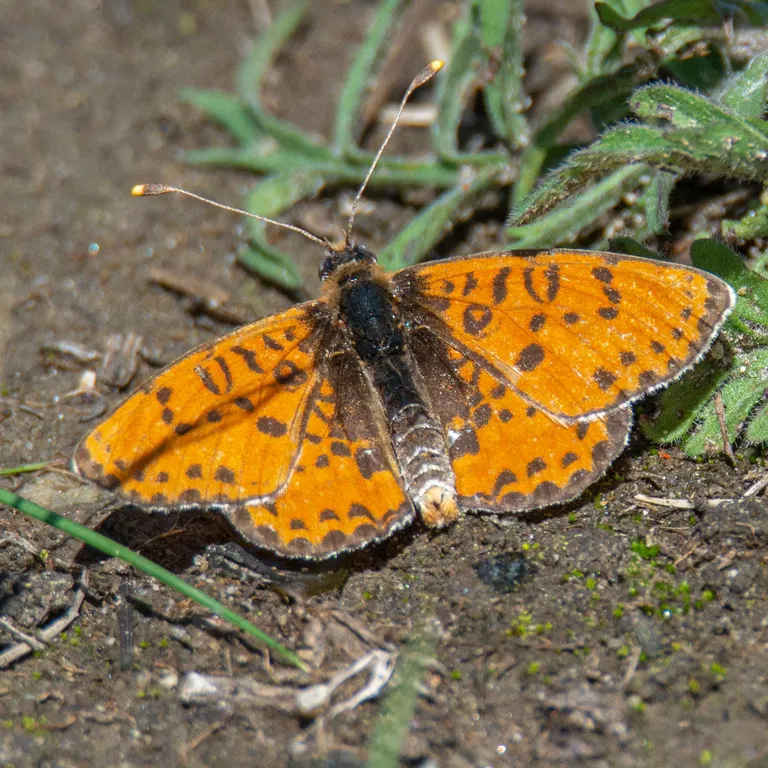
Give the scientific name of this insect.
Melitaea didyma
